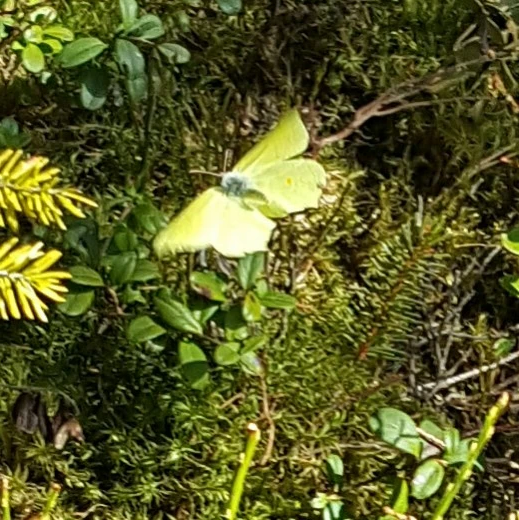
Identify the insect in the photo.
Gonepteryx rhamni
